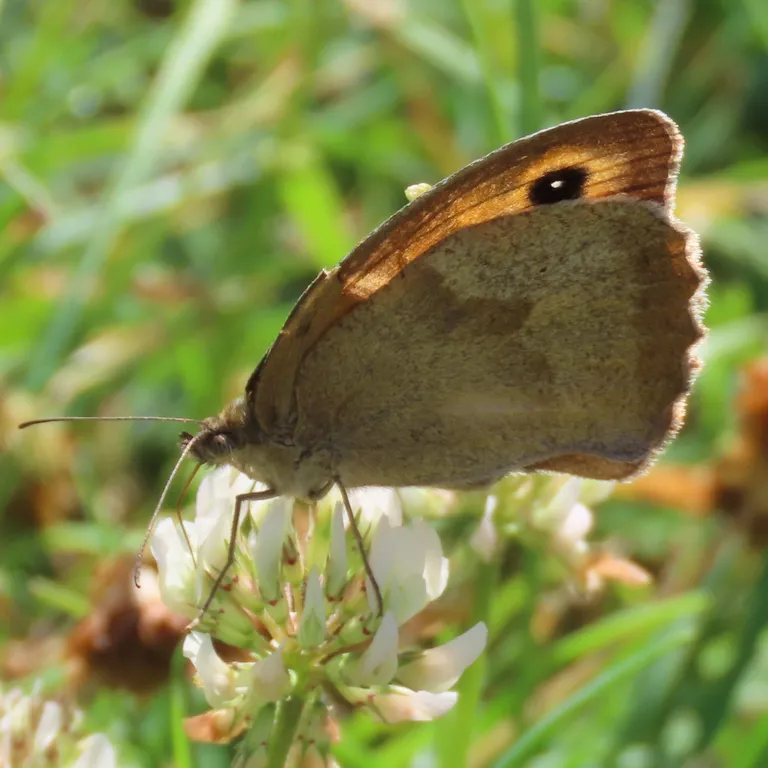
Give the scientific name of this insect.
Maniola jurtina
